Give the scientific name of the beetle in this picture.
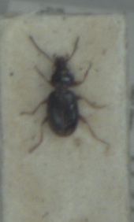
Bembidion gilvipes
